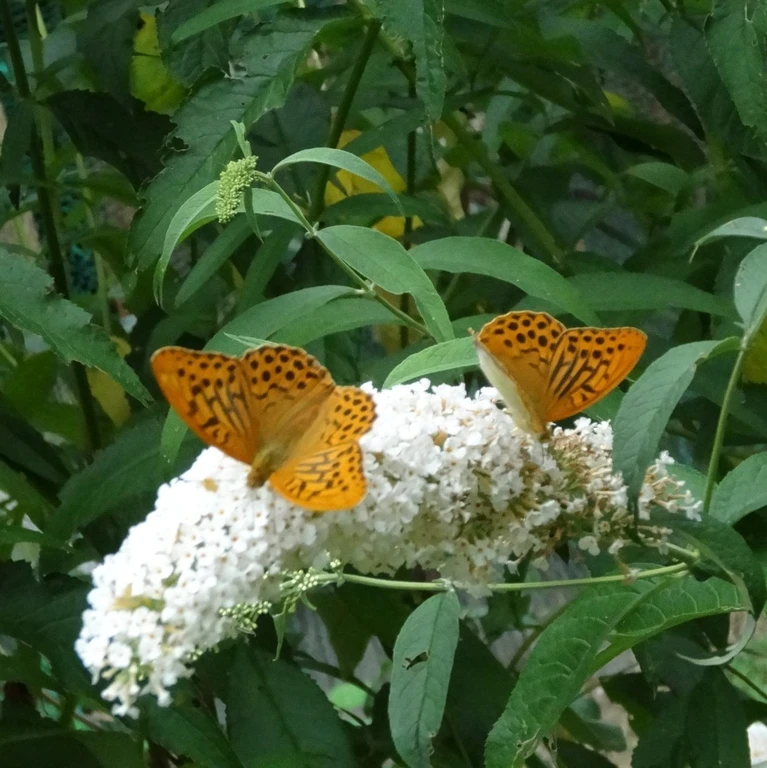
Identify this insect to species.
Argynnis paphia
